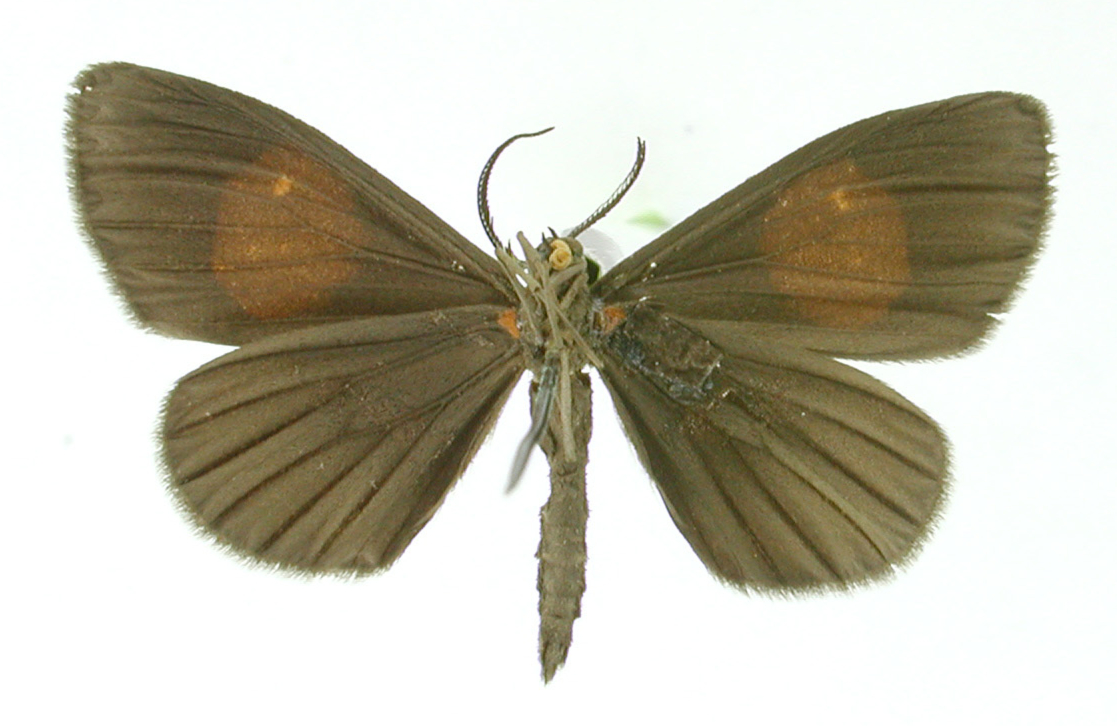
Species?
Sangala obliterata
